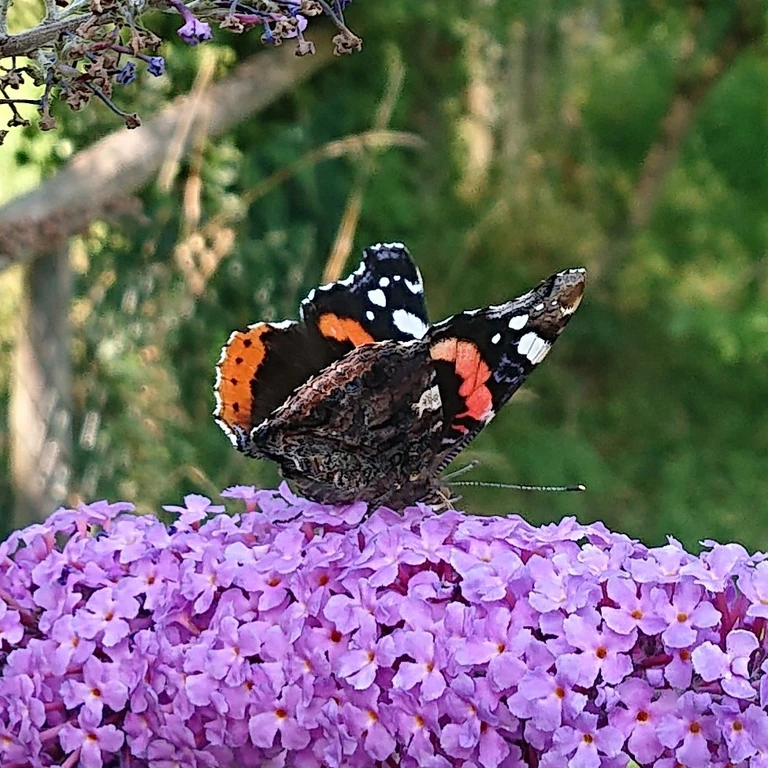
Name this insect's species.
Vanessa atalanta
